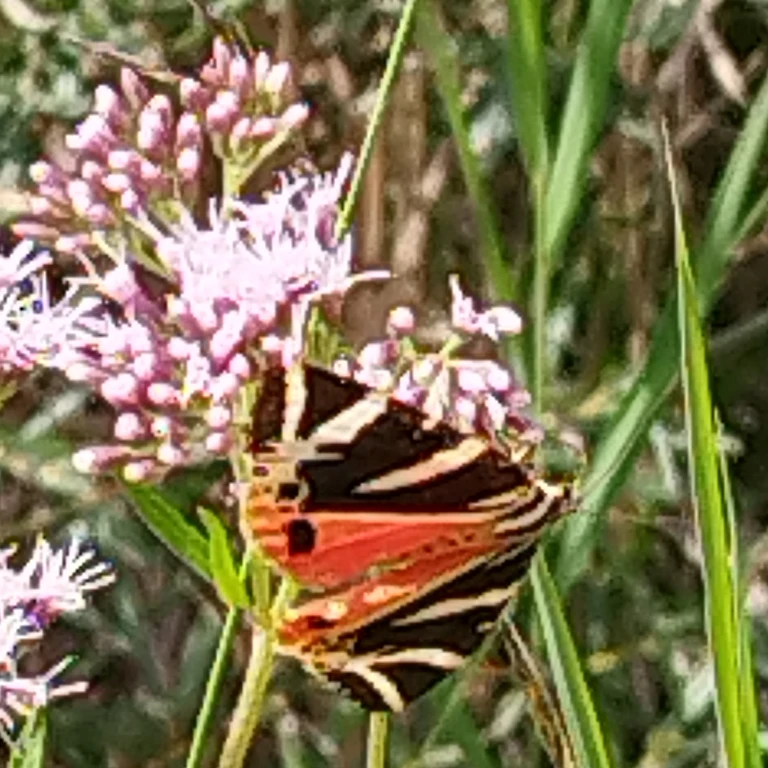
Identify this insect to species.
Euplagia quadripunctaria
